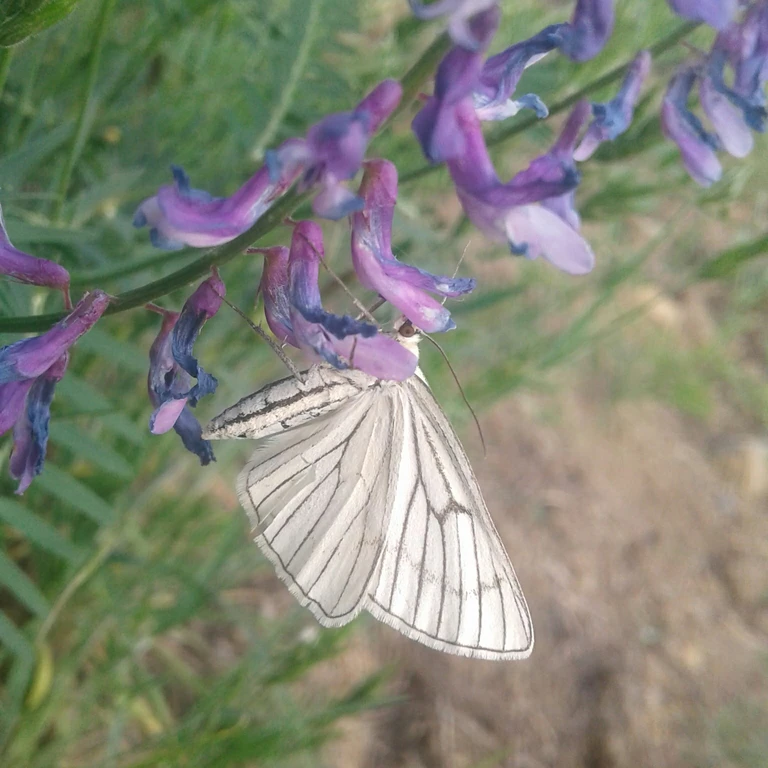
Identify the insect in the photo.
Siona lineata
